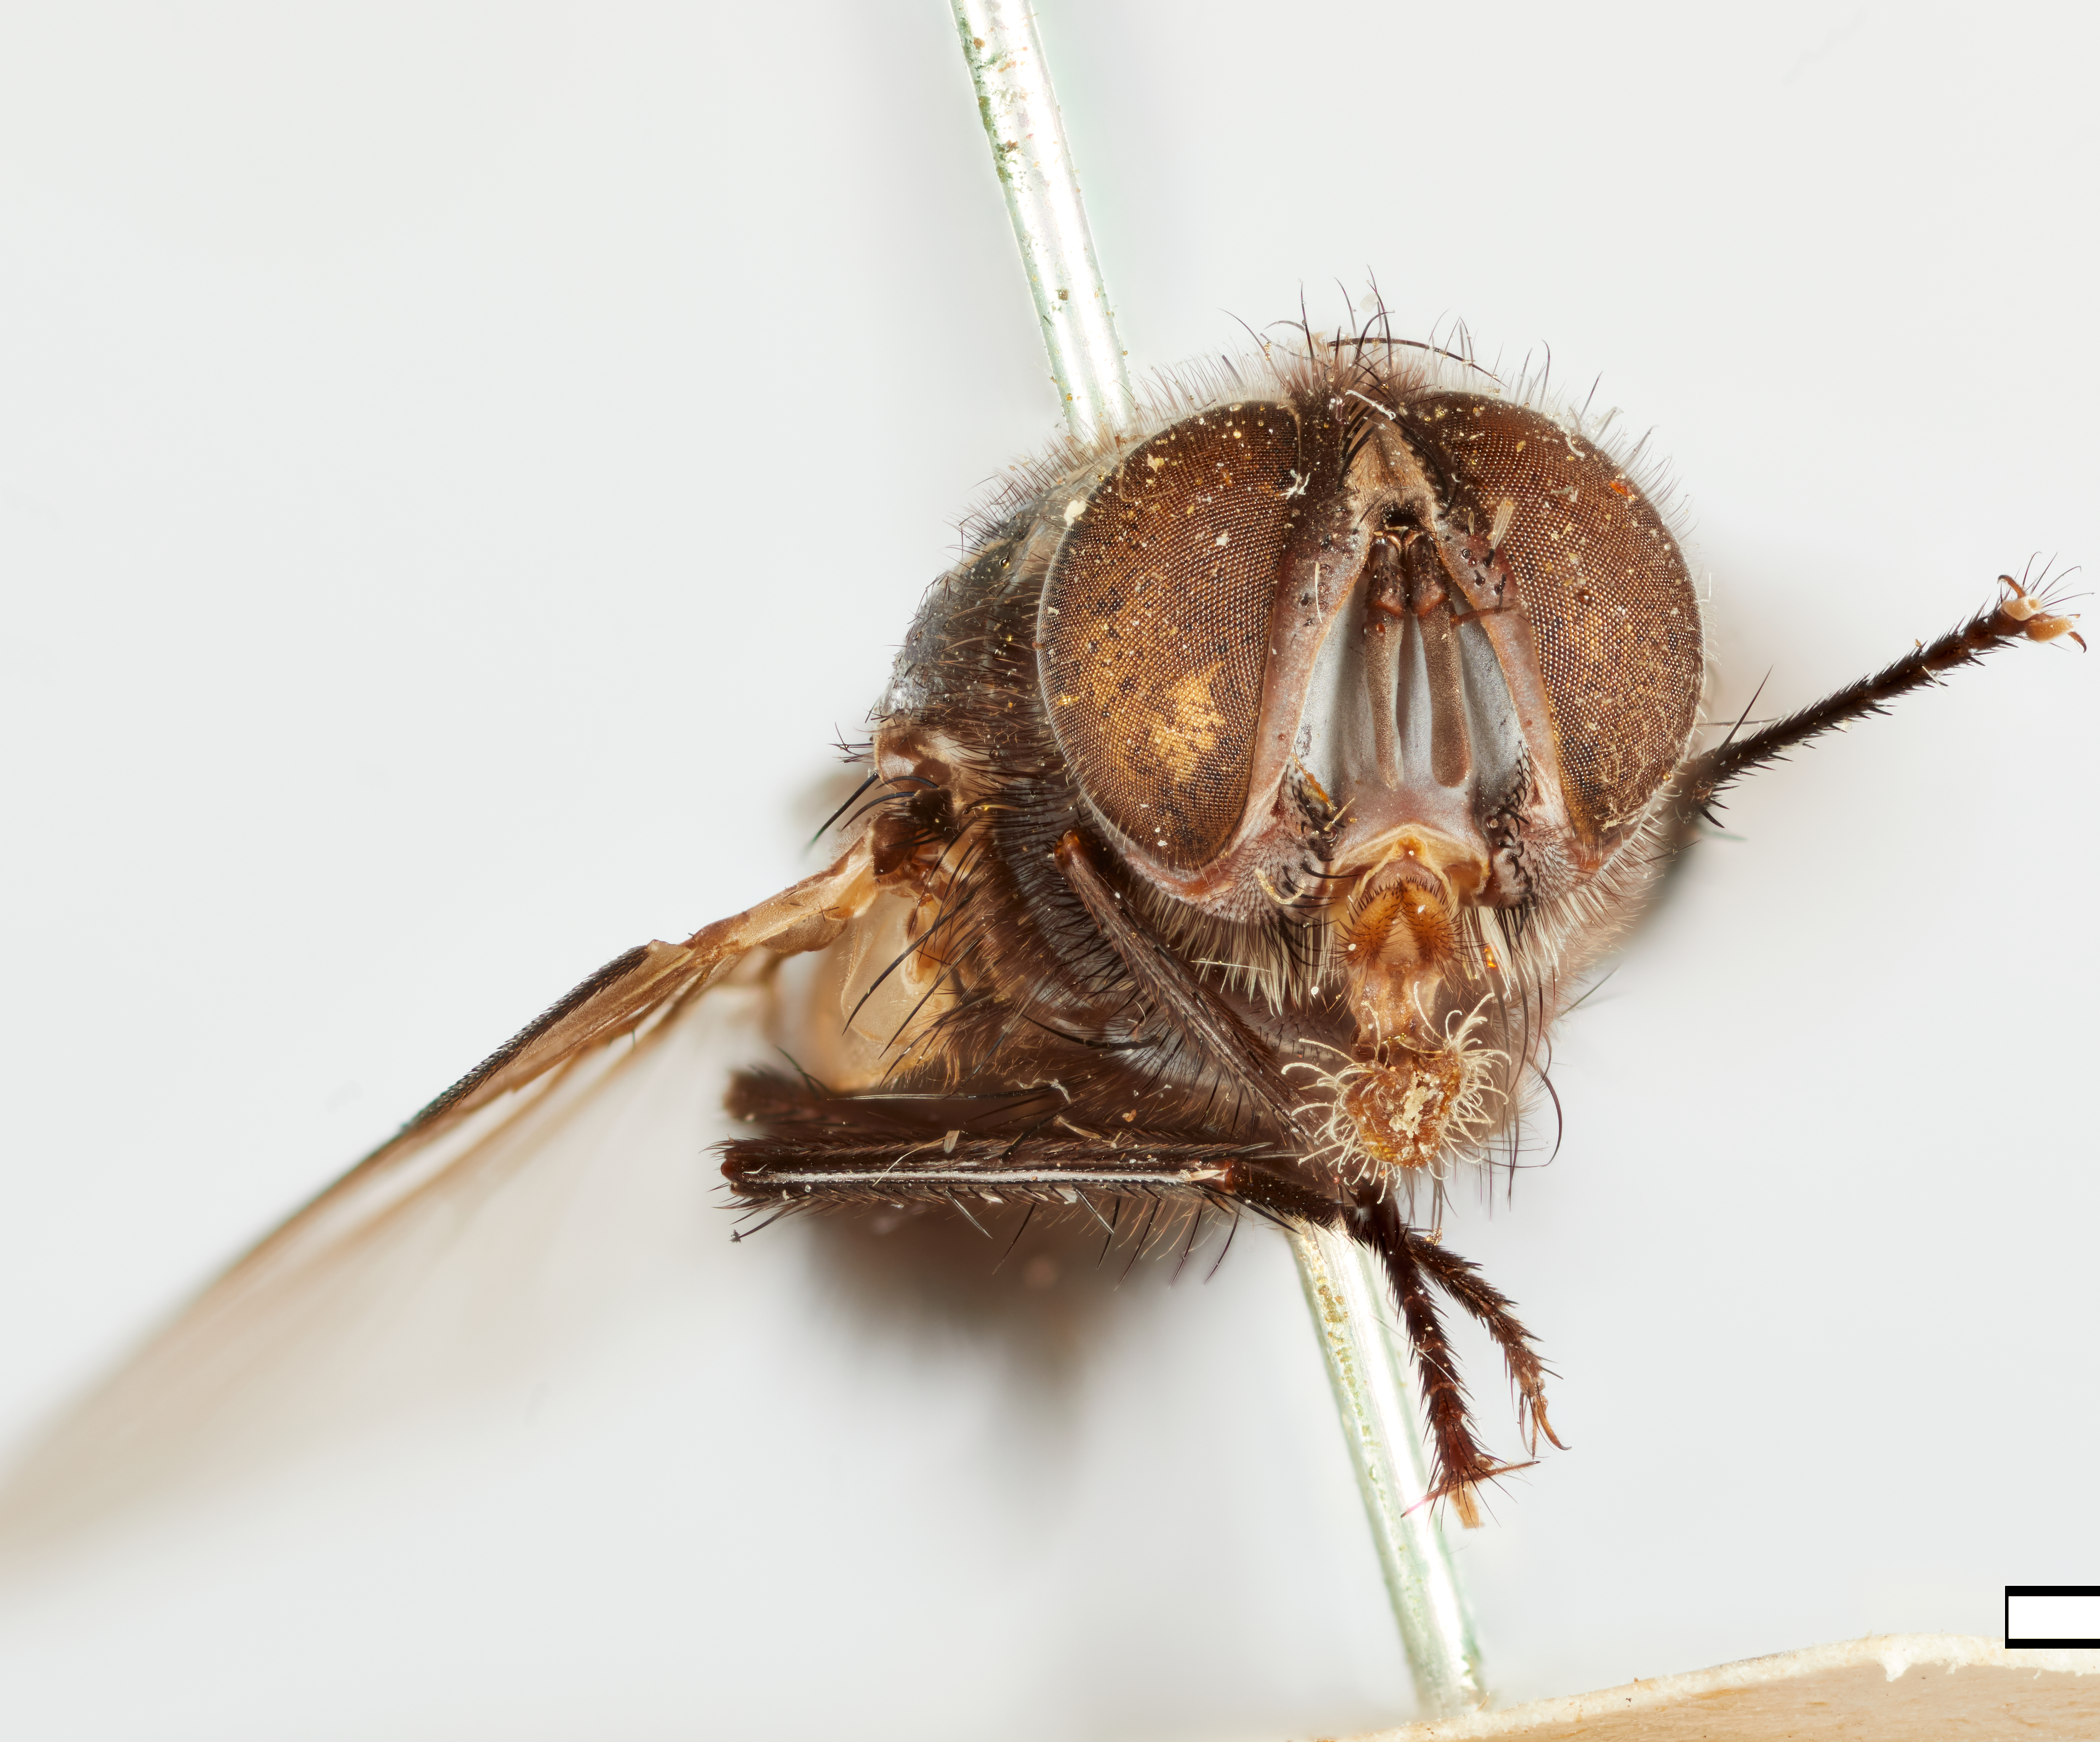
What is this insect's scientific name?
Exorista heterusiae
